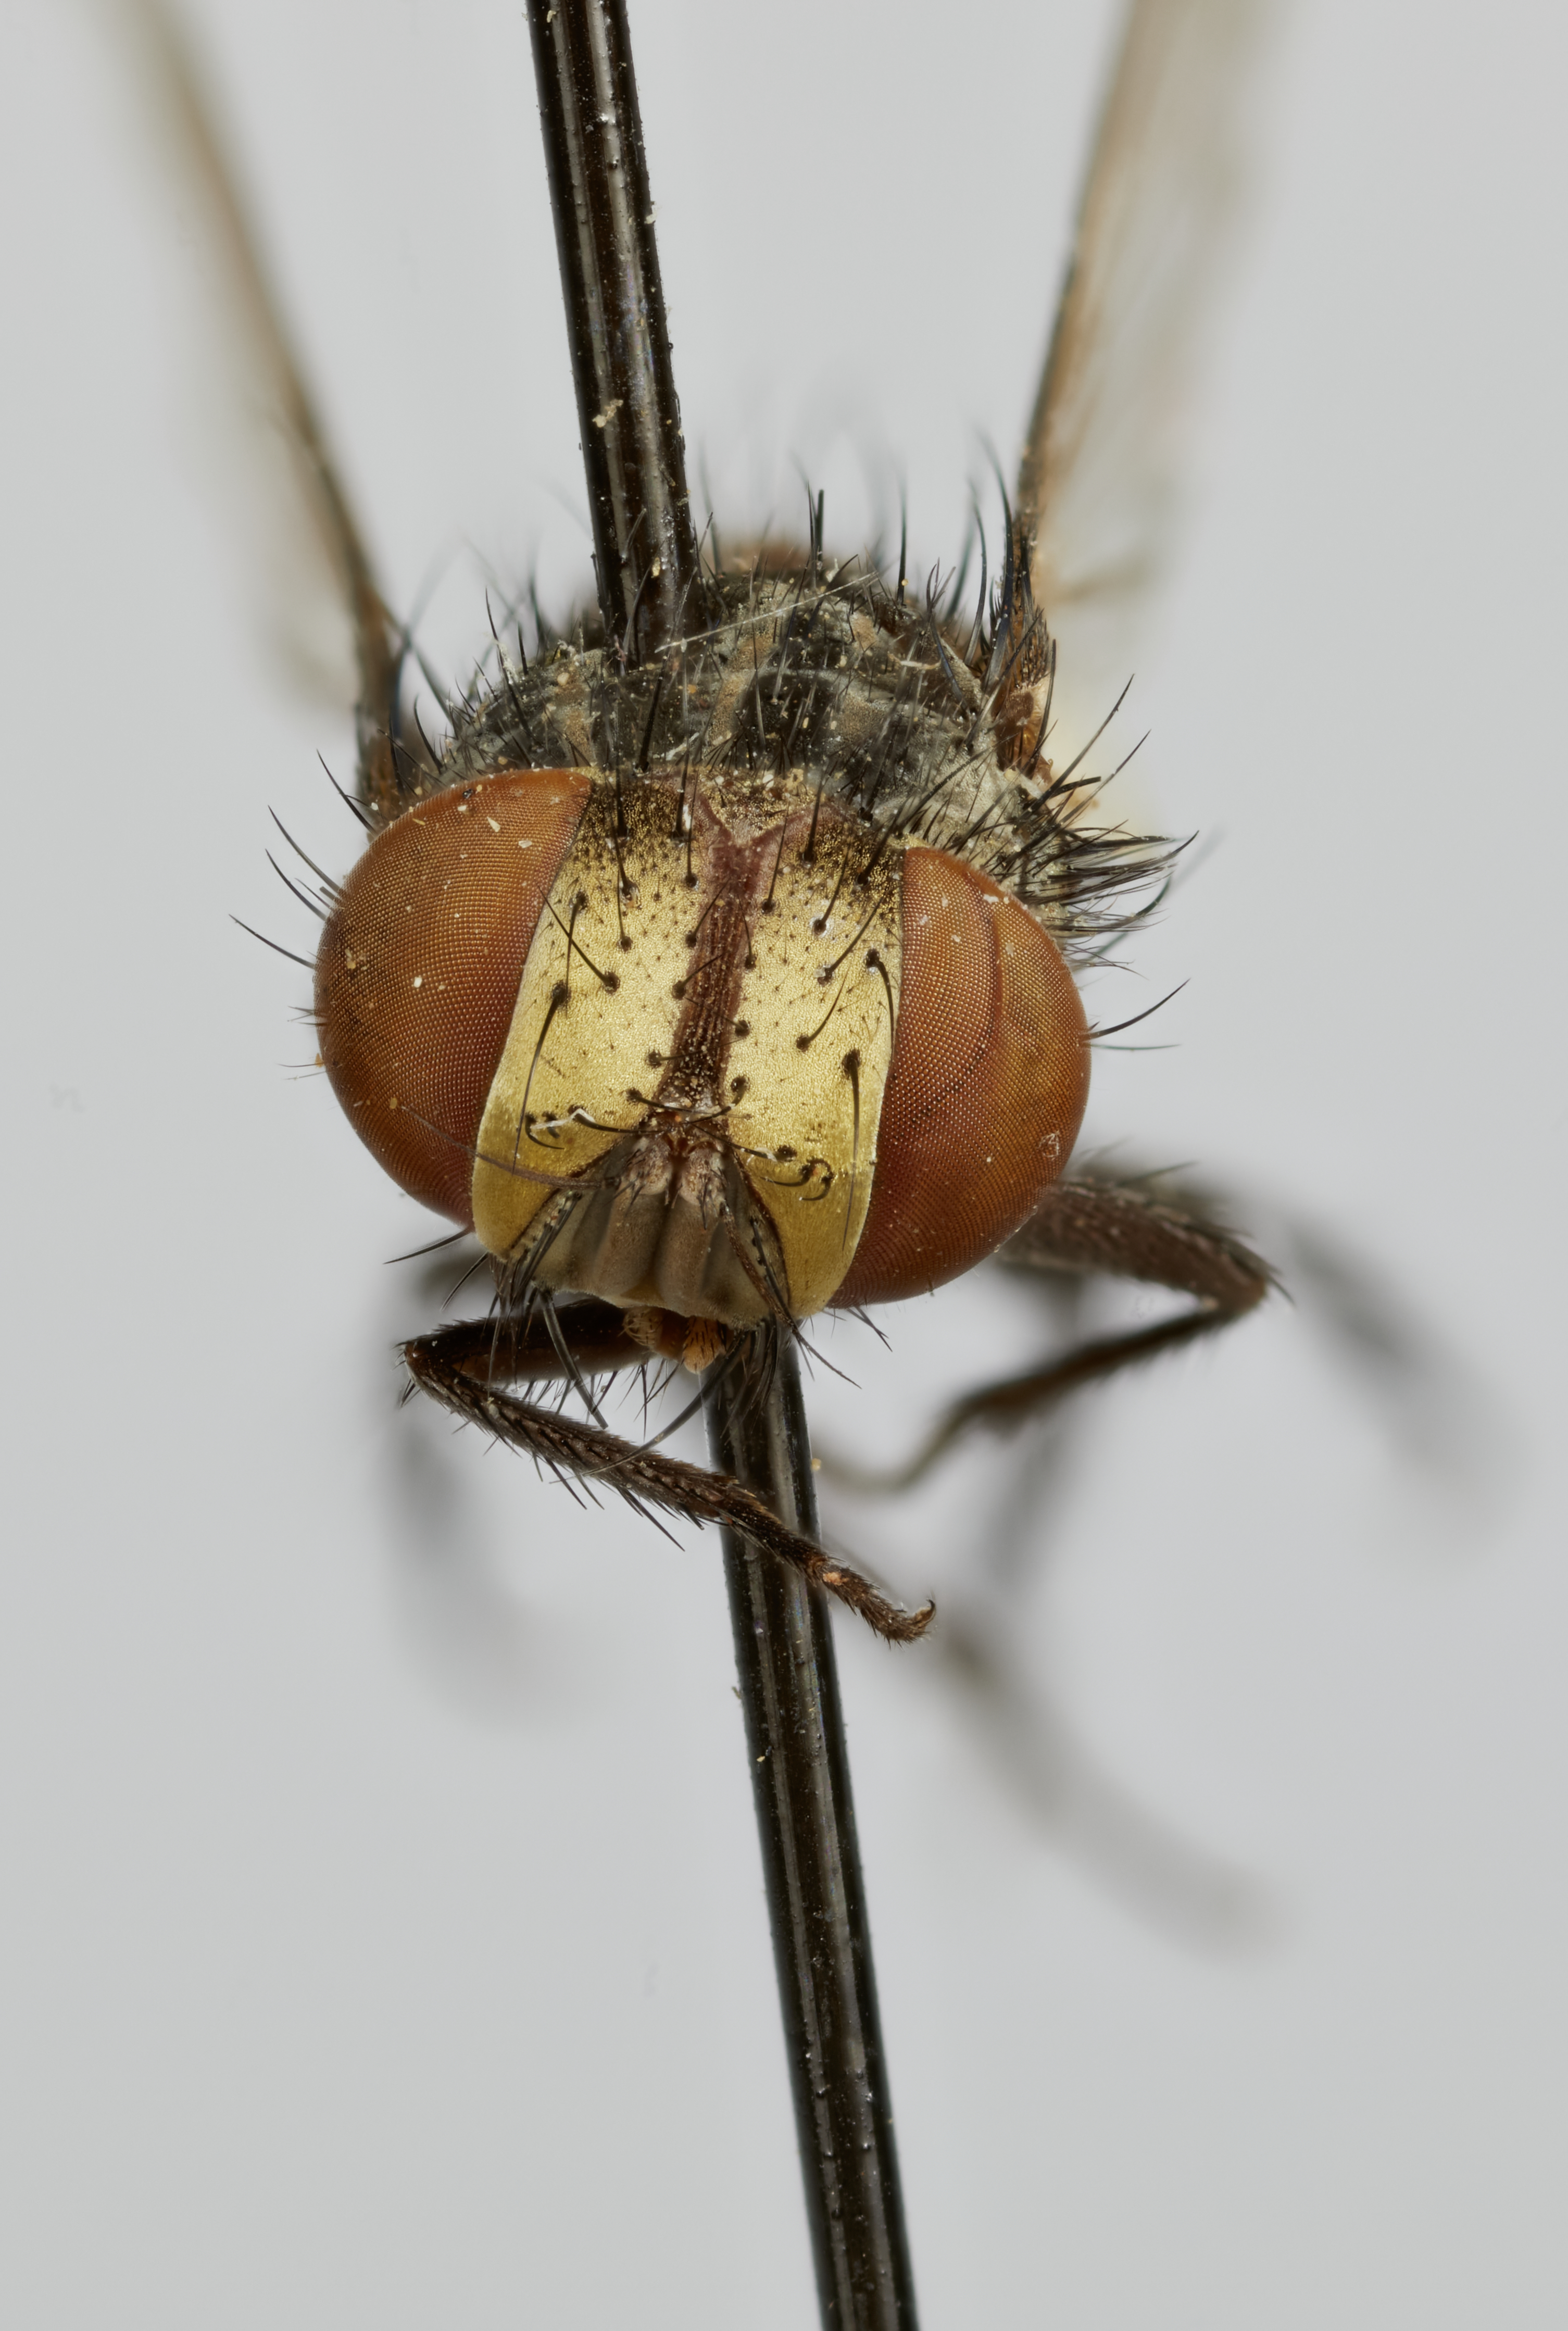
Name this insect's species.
Metopiops mirabilis
